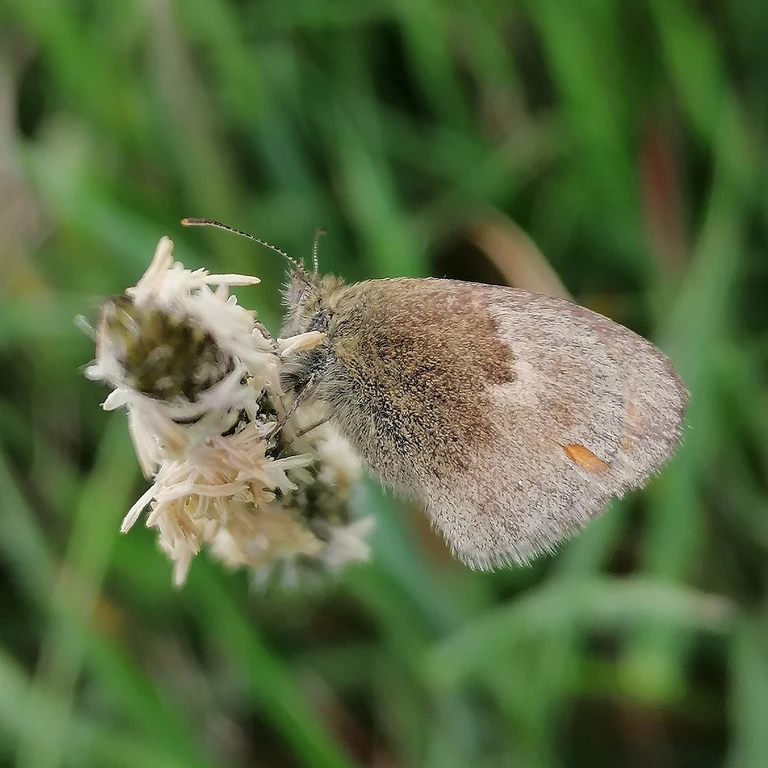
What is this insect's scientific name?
Coenonympha pamphilus
